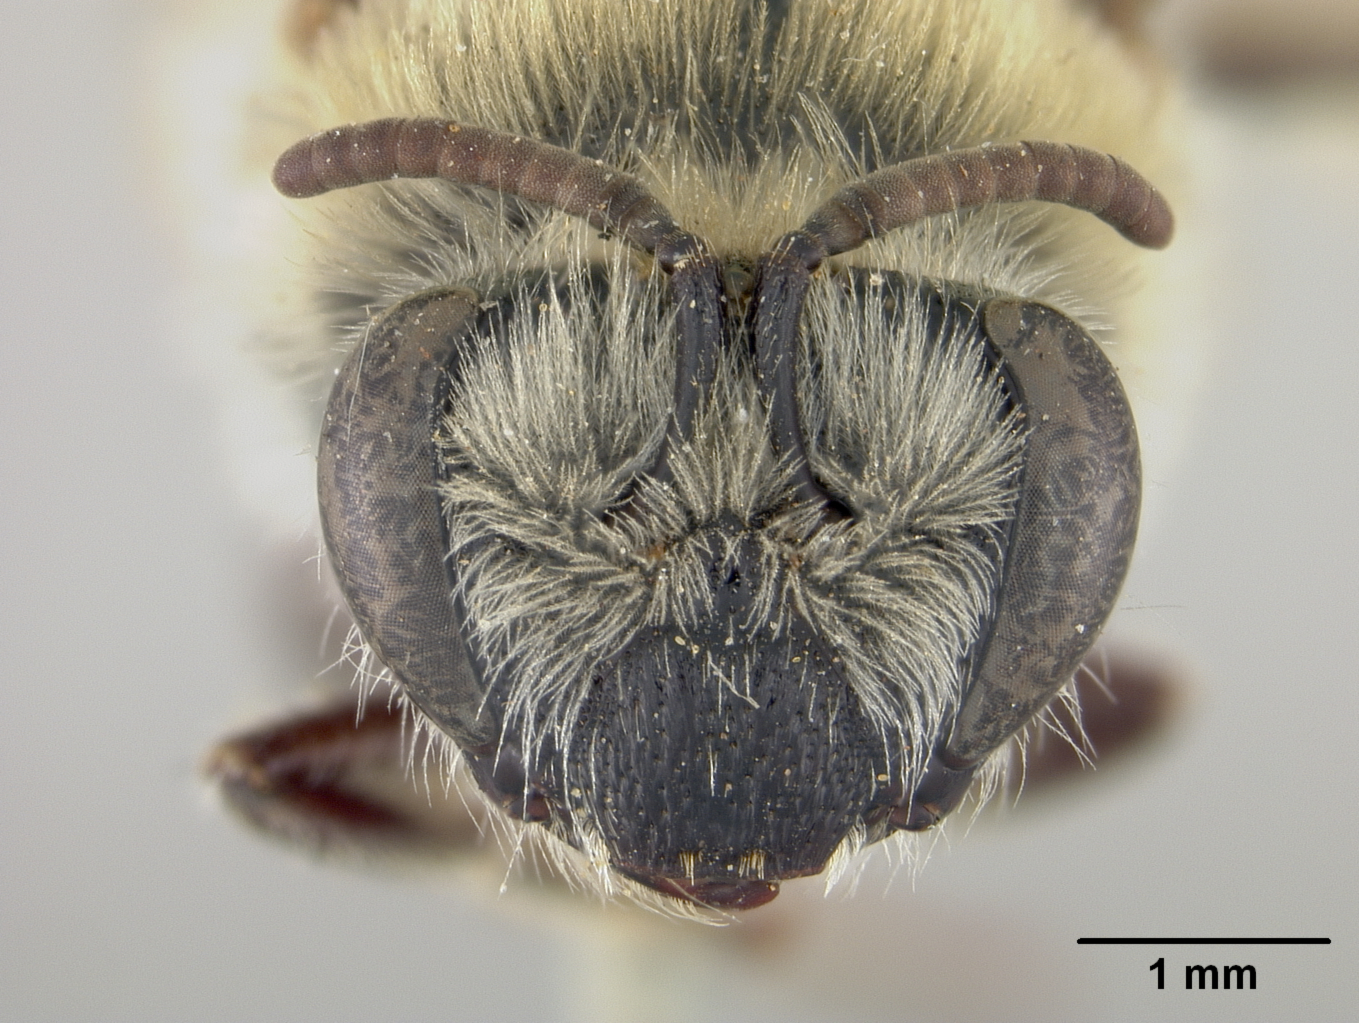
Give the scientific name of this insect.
Colletes utilis
